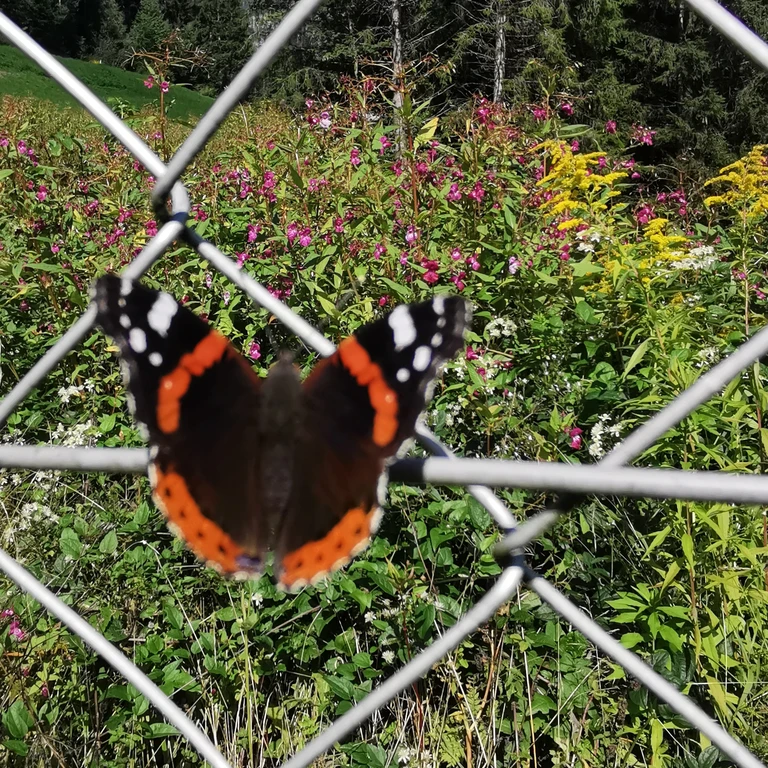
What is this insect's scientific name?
Vanessa atalanta
